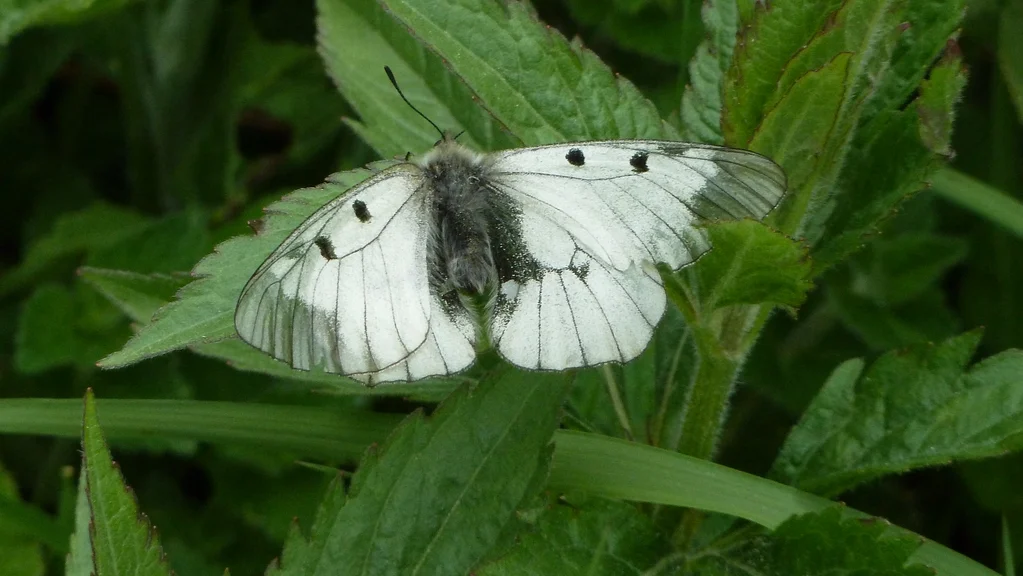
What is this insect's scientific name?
Parnassius mnemosyne
